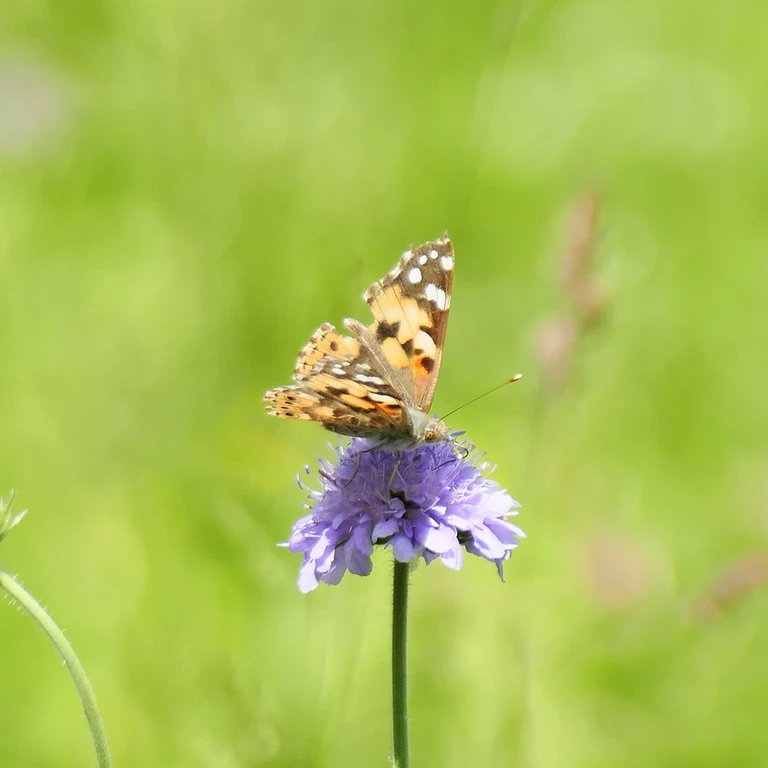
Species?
Vanessa cardui
